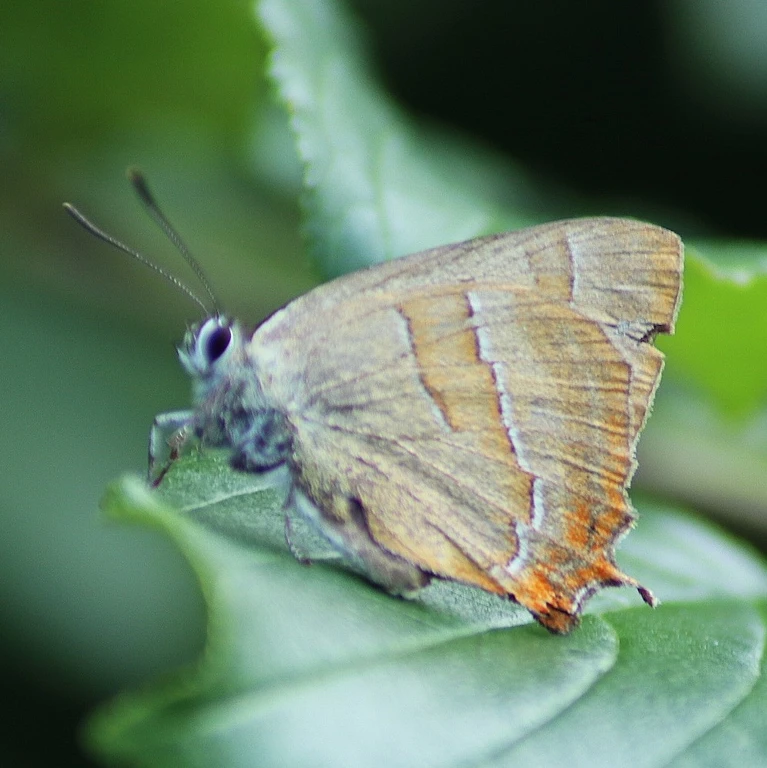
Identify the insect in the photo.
Thecla betulae
